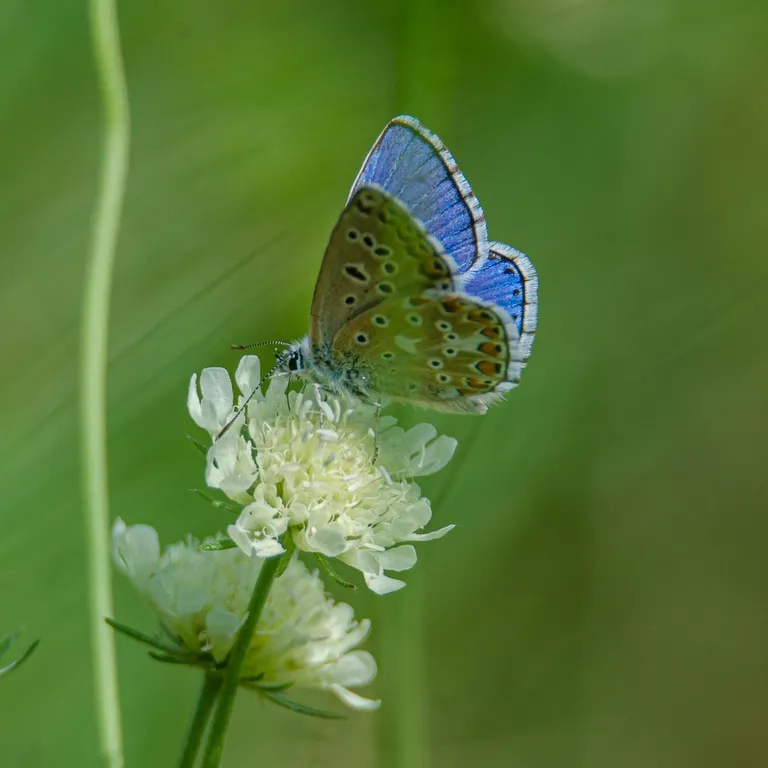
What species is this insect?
Lysandra bellargus
